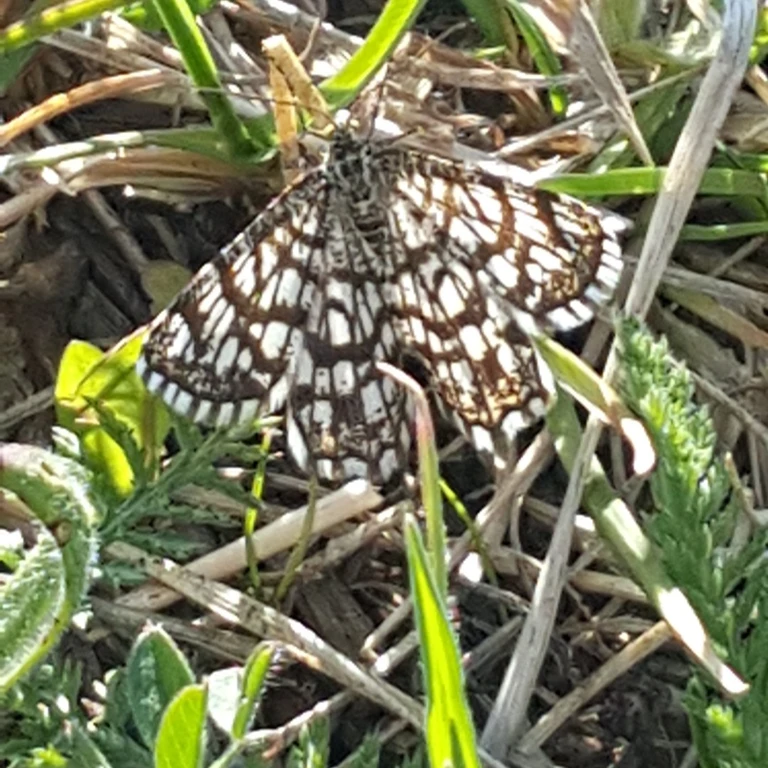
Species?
Chiasmia clathrata
